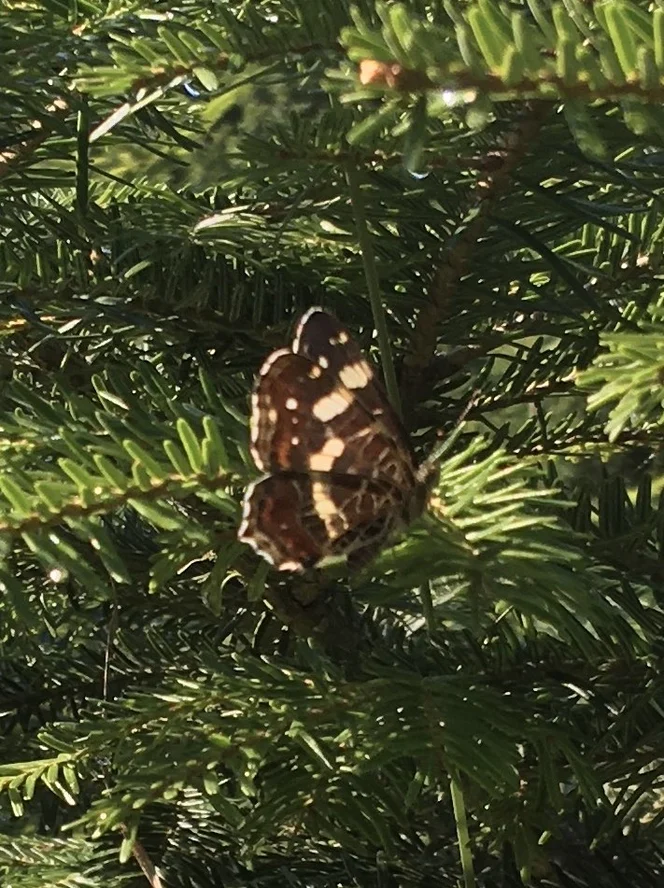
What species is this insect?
Araschnia levana
